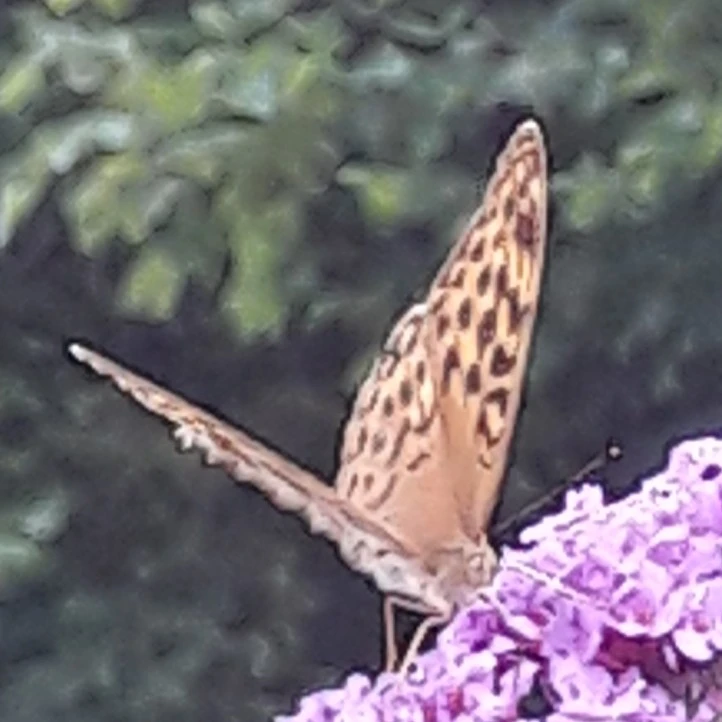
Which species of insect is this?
Argynnis paphia
